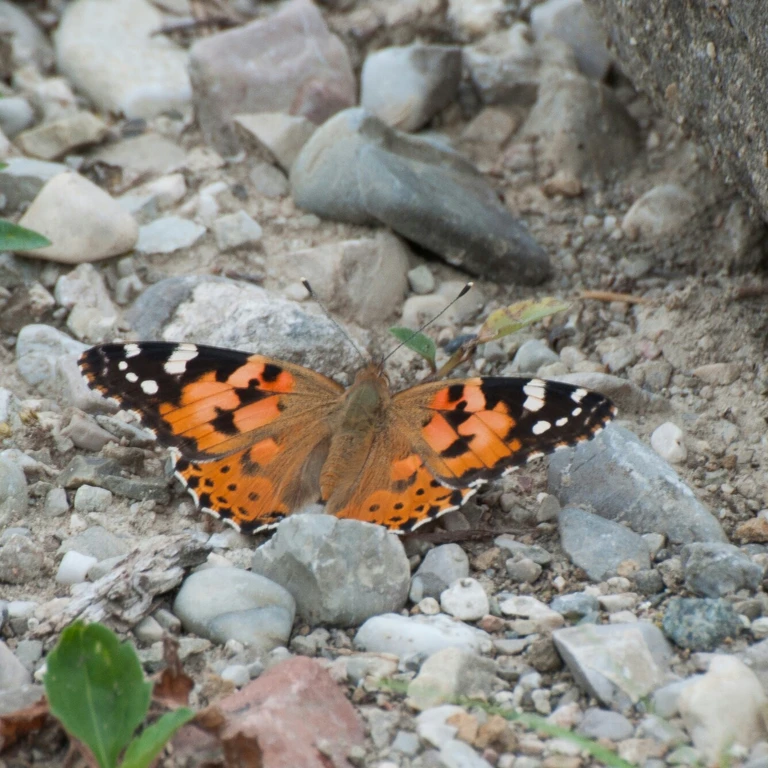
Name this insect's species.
Vanessa cardui
